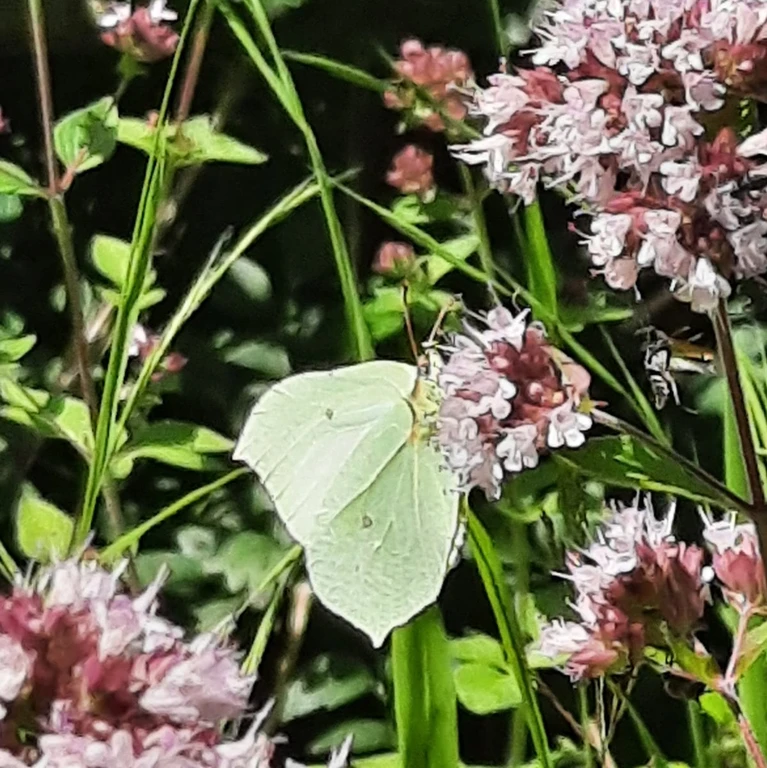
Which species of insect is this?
Gonepteryx rhamni
